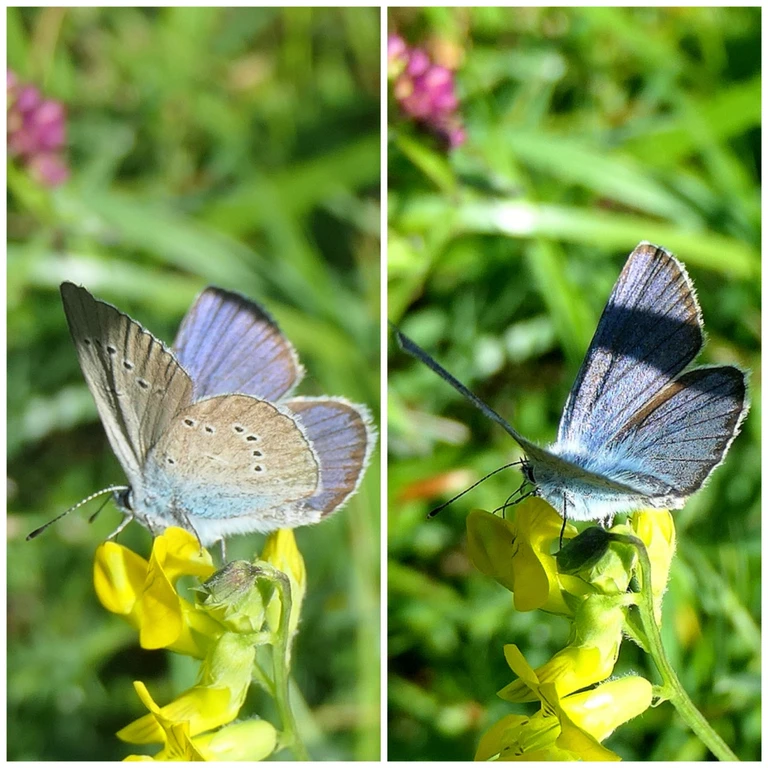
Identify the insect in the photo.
Cyaniris semiargus
